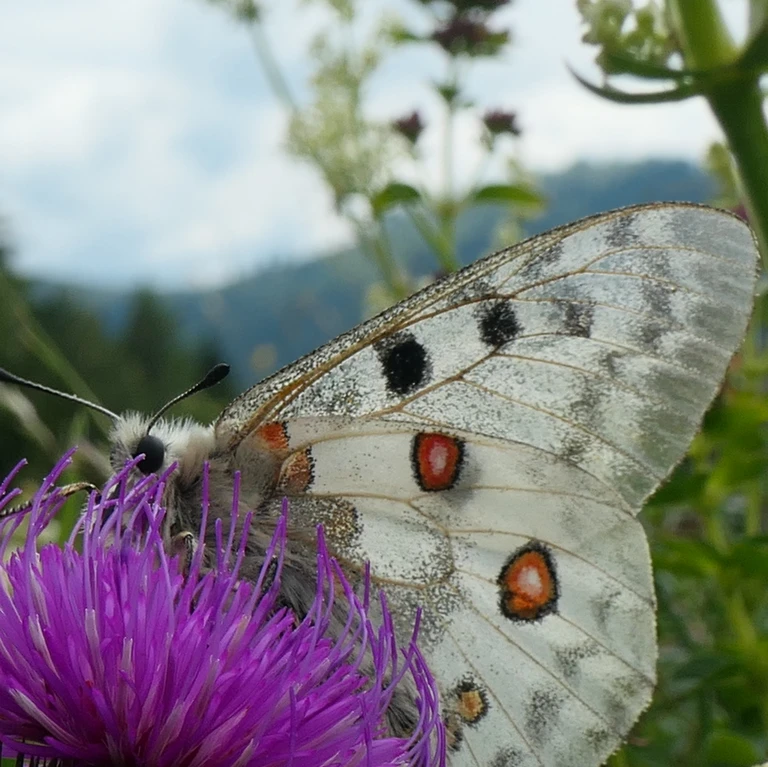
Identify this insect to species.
Parnassius apollo
